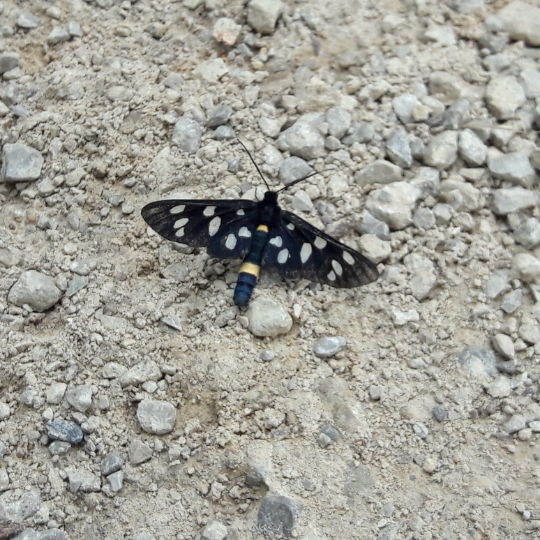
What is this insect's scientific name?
Amata phegea
